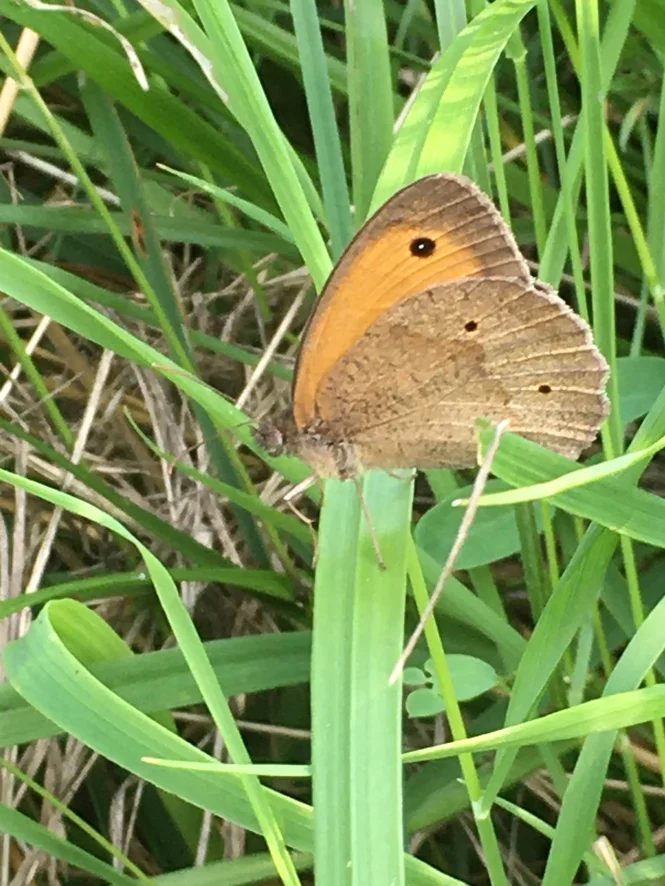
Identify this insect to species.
Maniola jurtina
